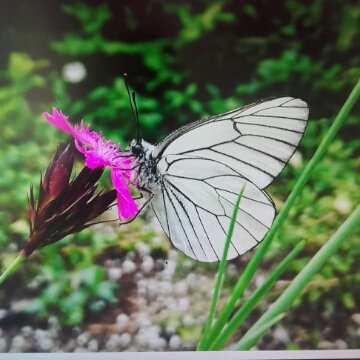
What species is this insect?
Aporia crataegi
